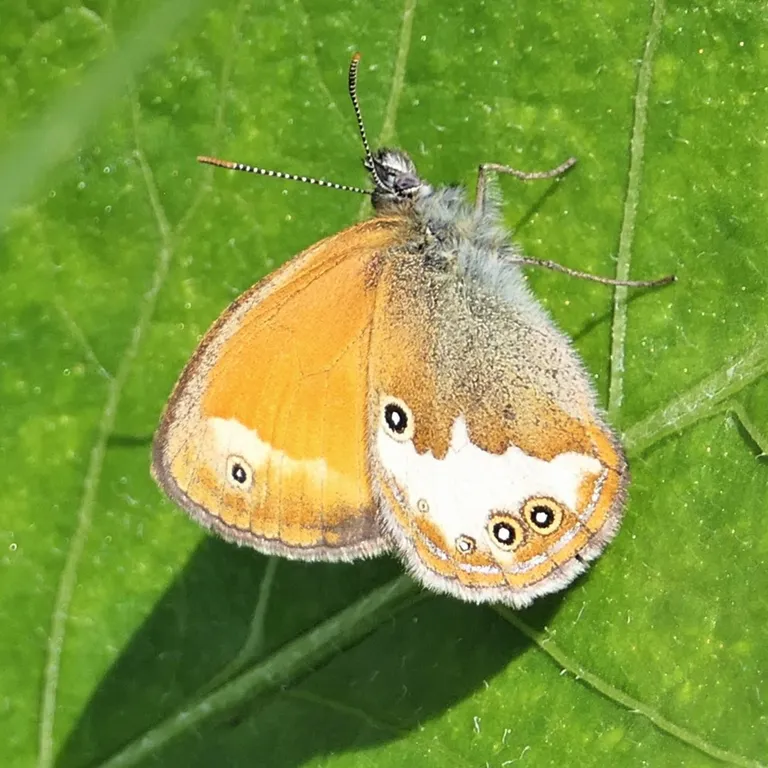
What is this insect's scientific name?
Coenonympha arcania
